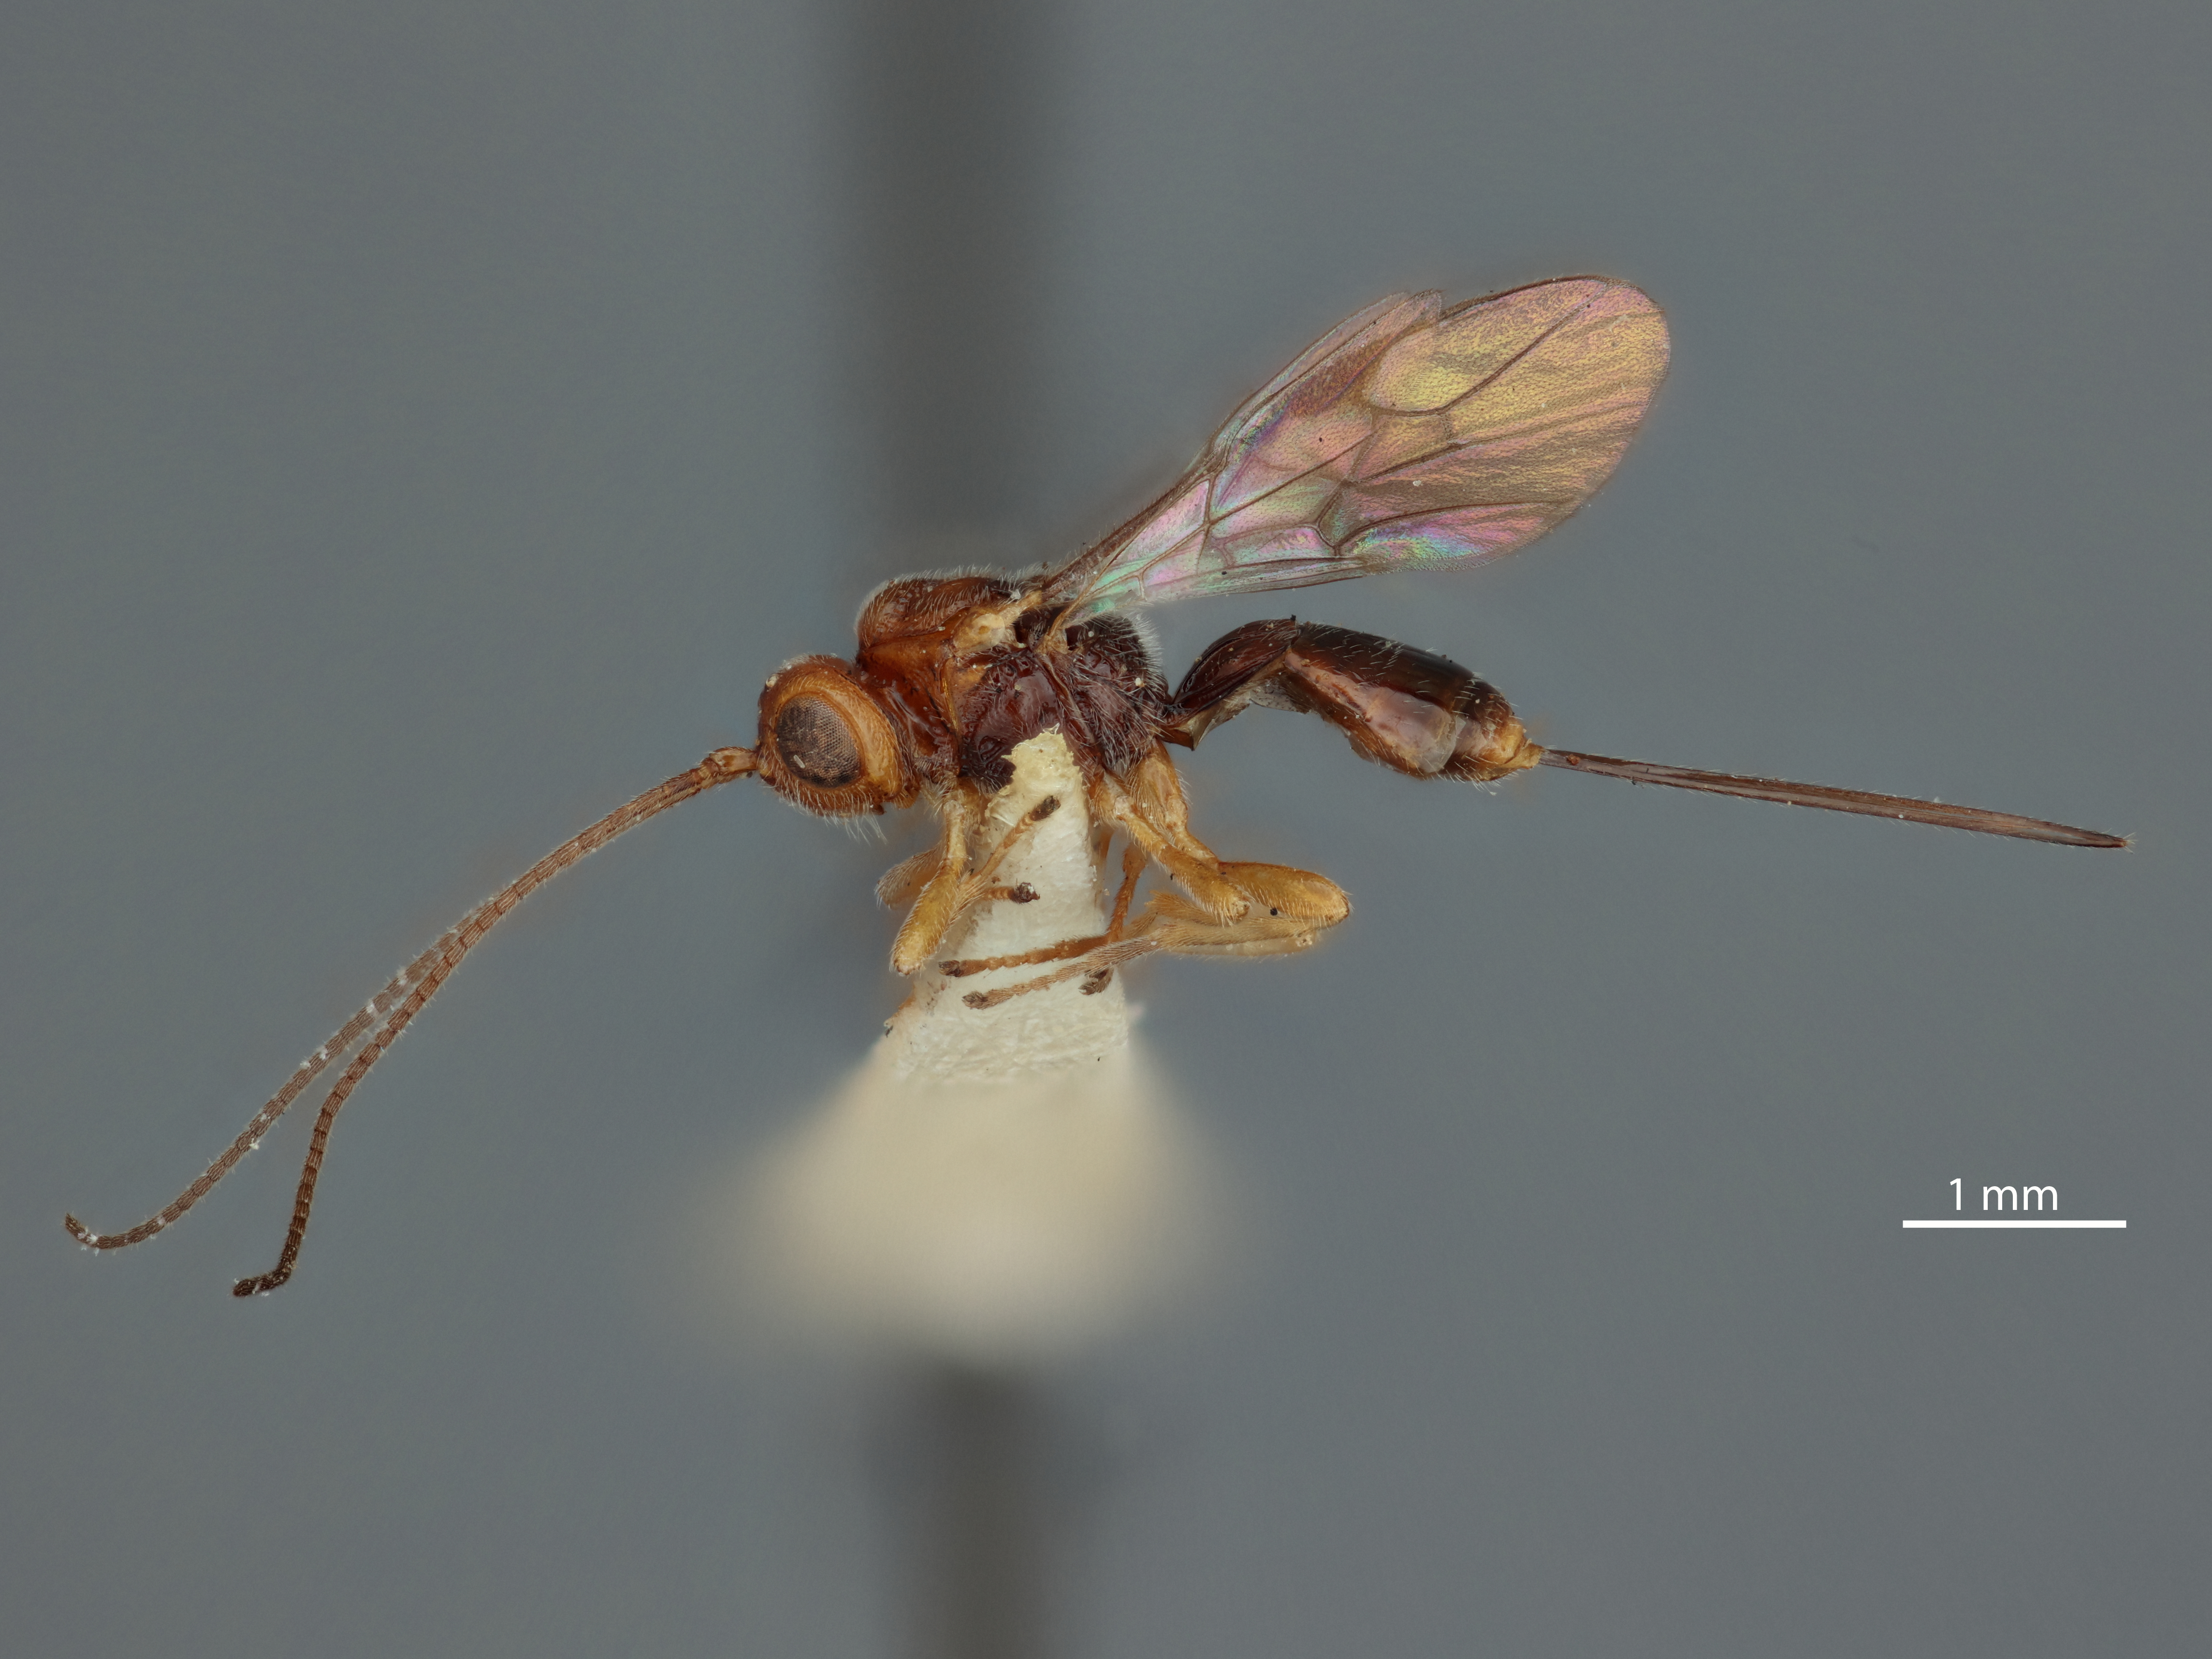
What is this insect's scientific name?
Opius oophilus
